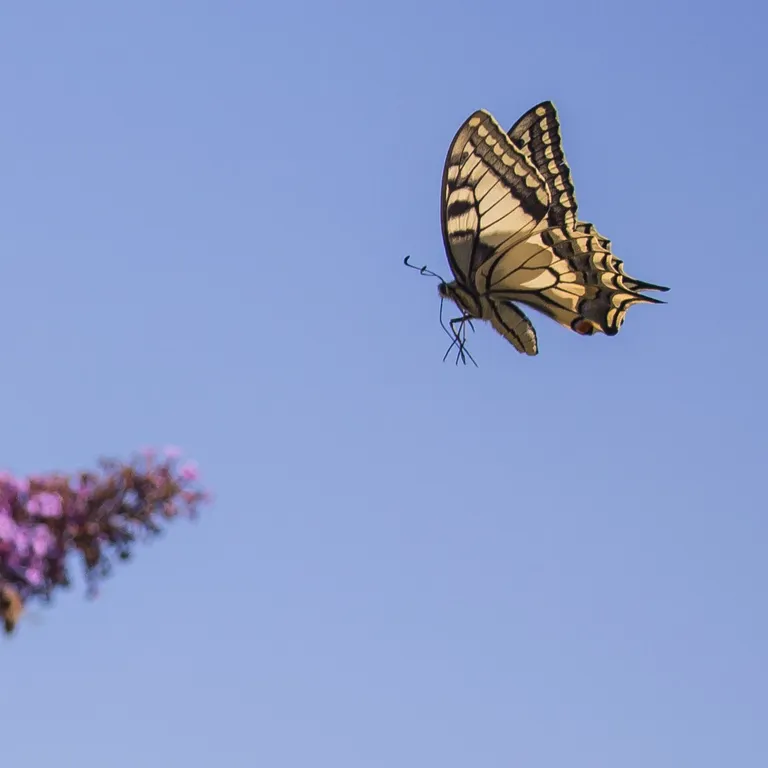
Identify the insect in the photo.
Papilio machaon
